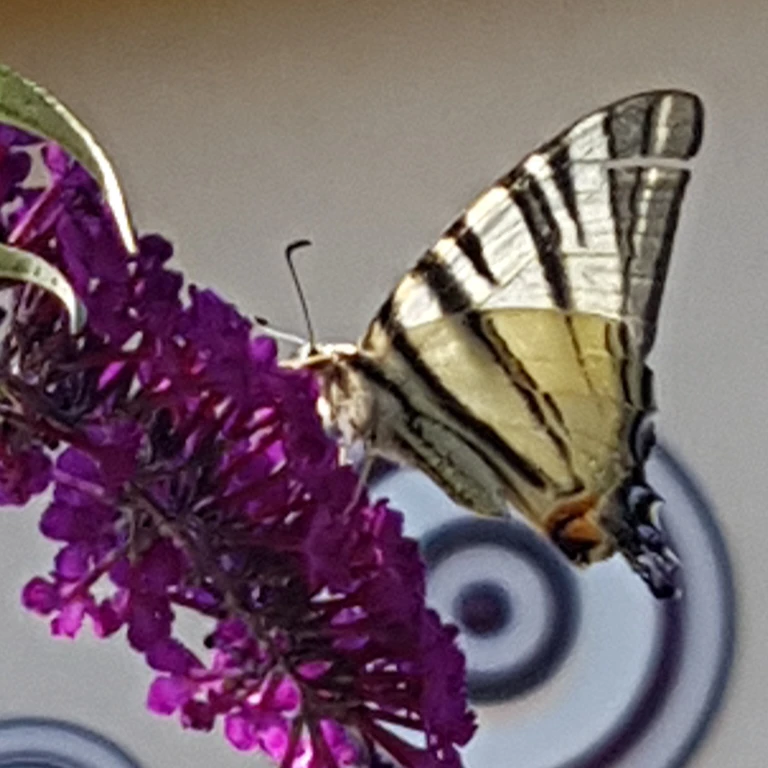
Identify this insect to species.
Iphiclides podalirius
